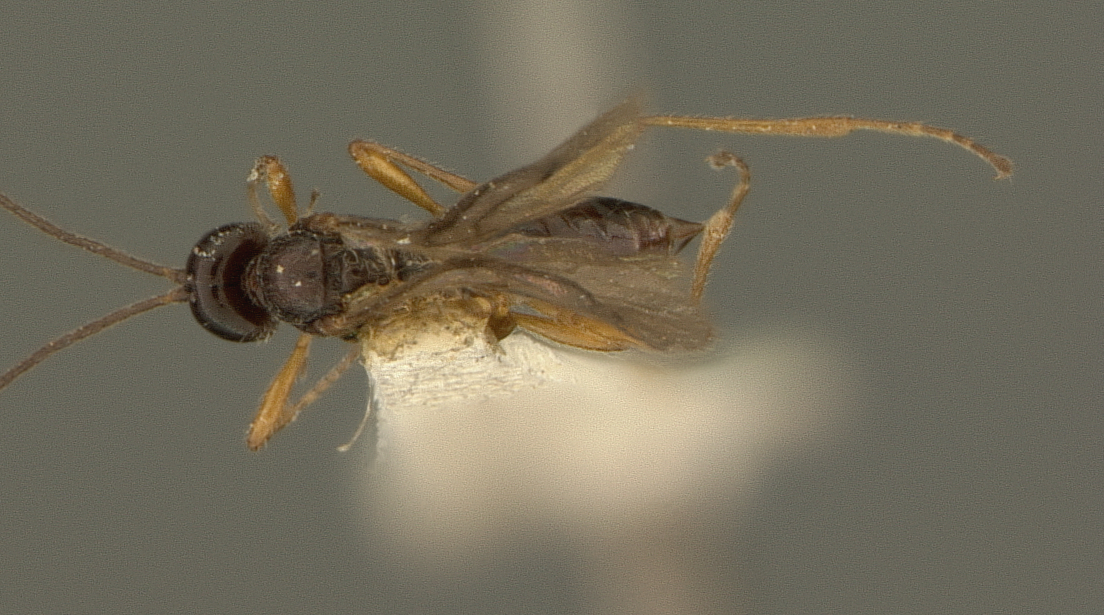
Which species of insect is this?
Rhizarcha astigma
